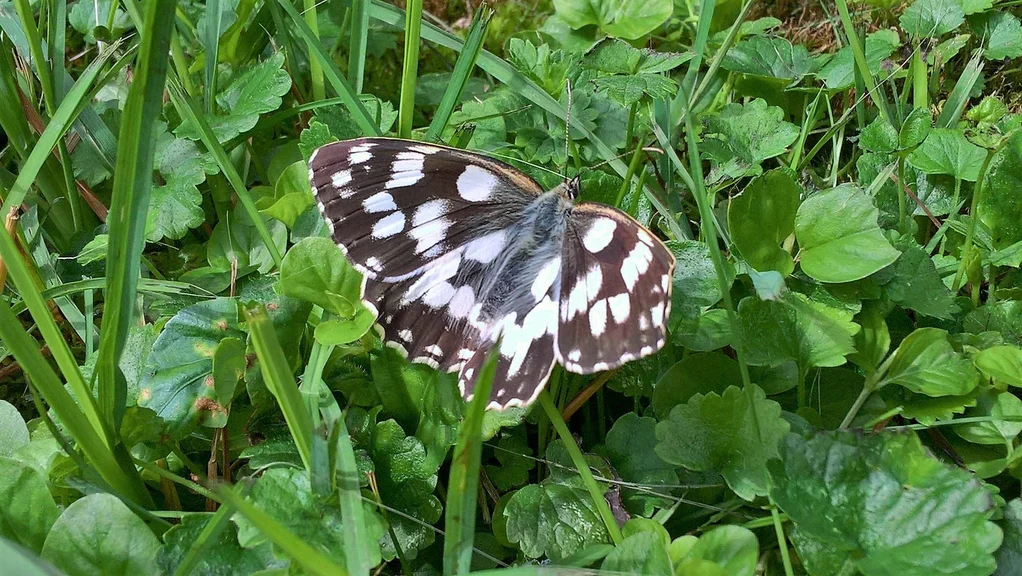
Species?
Melanargia galathea
